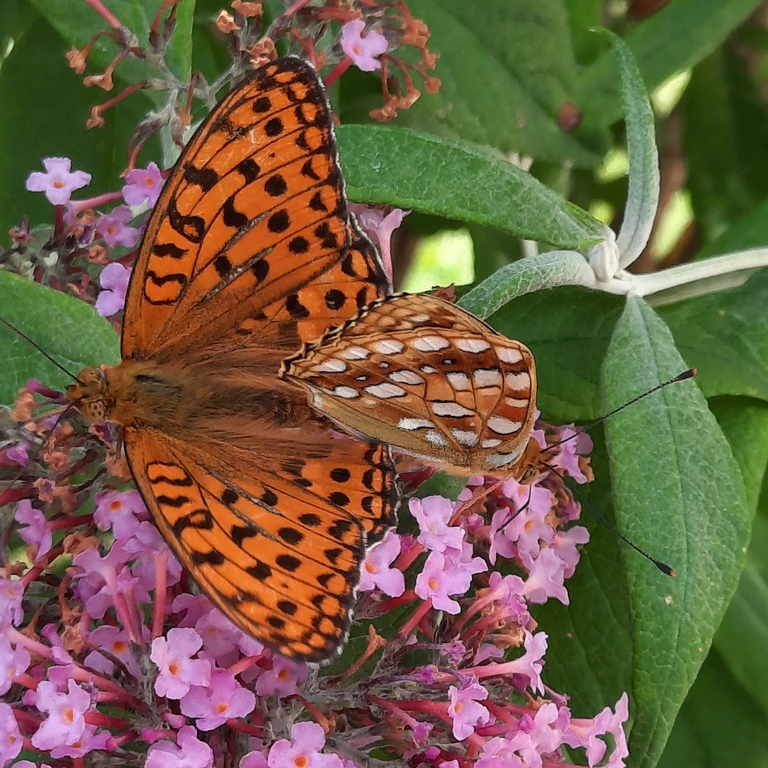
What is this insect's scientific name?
Fabriciana adippe
